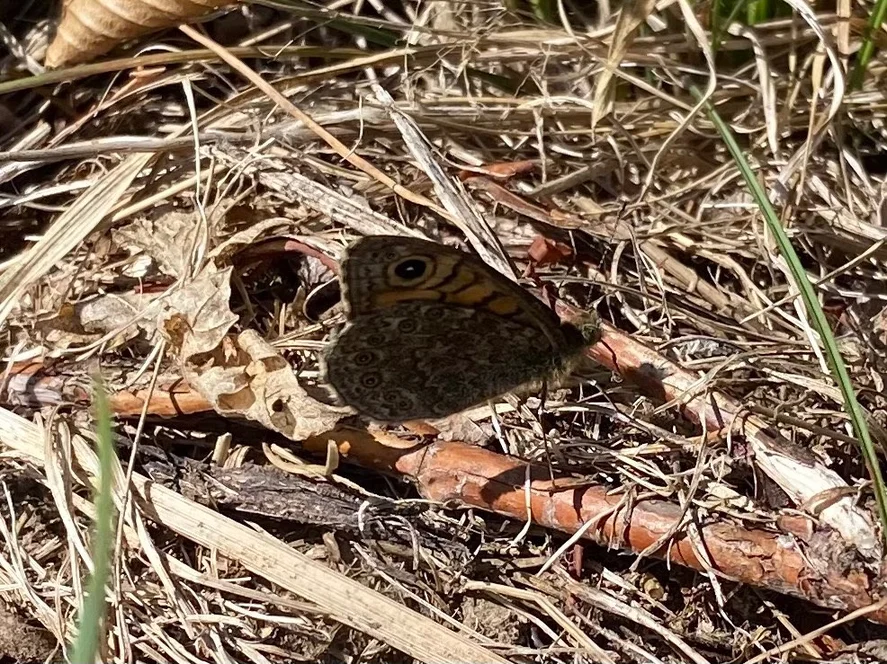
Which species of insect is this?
Lasiommata megera (also Pararge megera)
